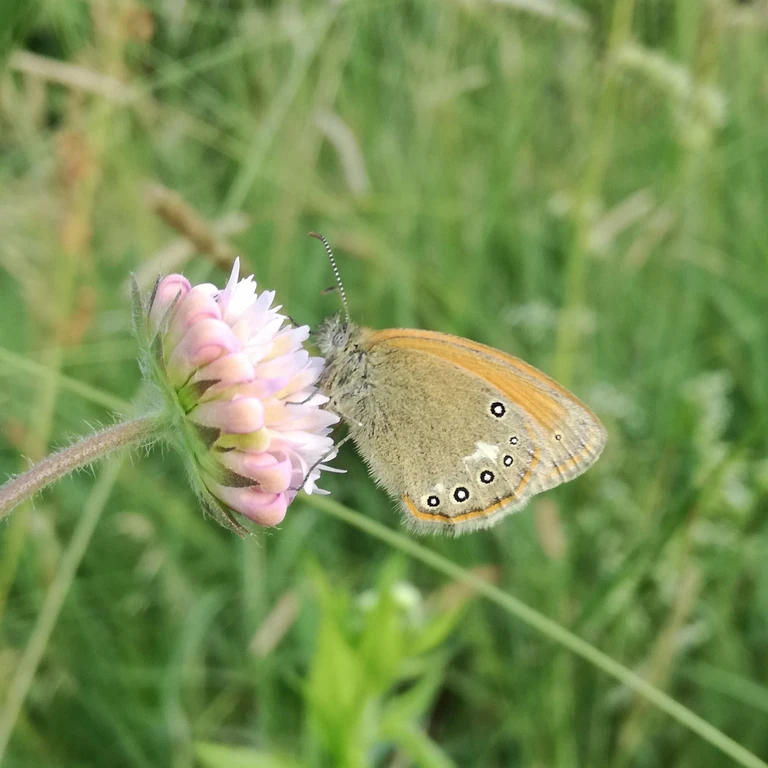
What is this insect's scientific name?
Coenonympha glycerion (also Coenonympha iphis)
